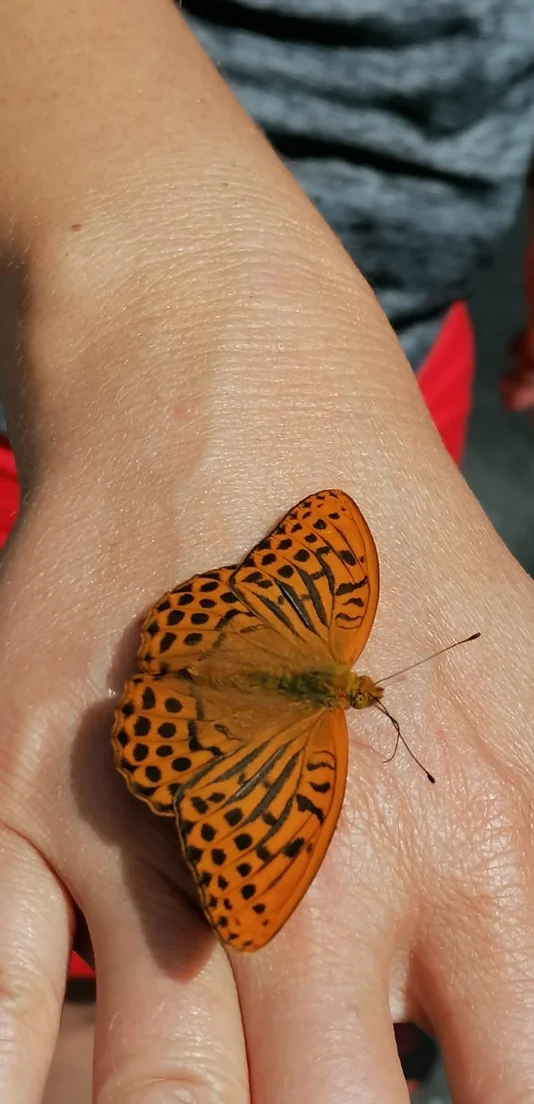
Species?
Argynnis paphia
